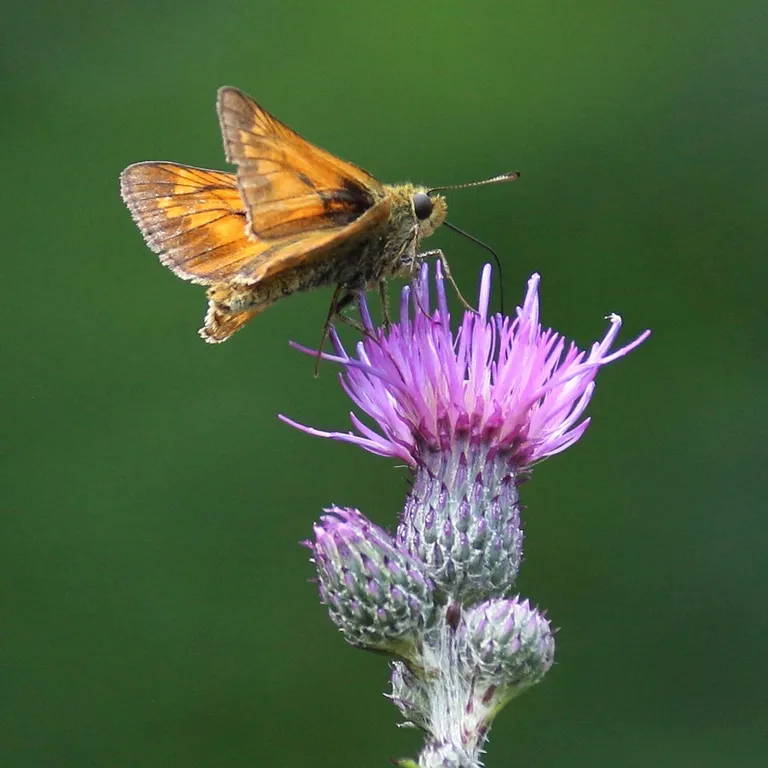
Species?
Ochlodes sylvanus (also Ochlodes venata)
